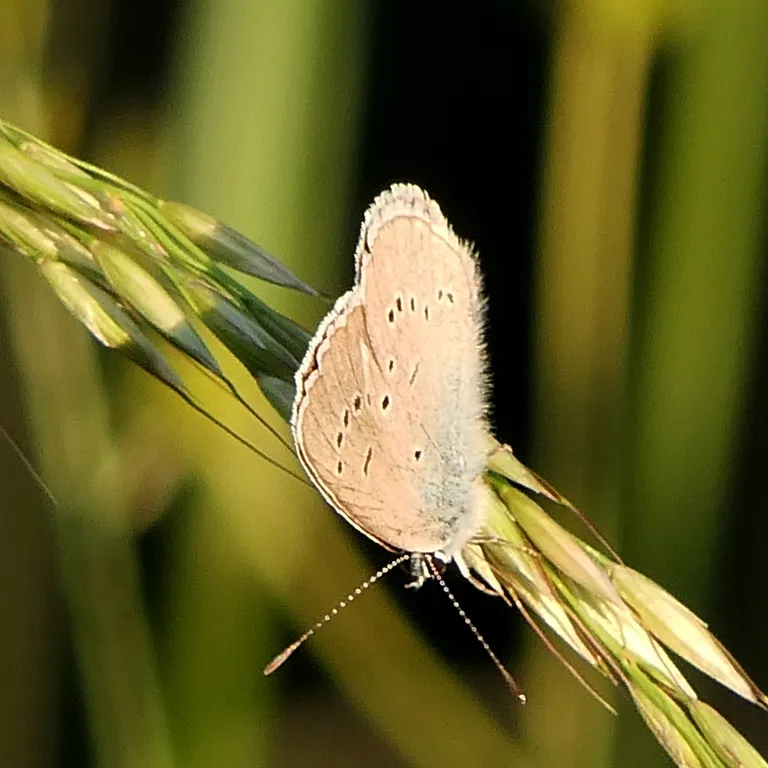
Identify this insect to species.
Cyaniris semiargus
